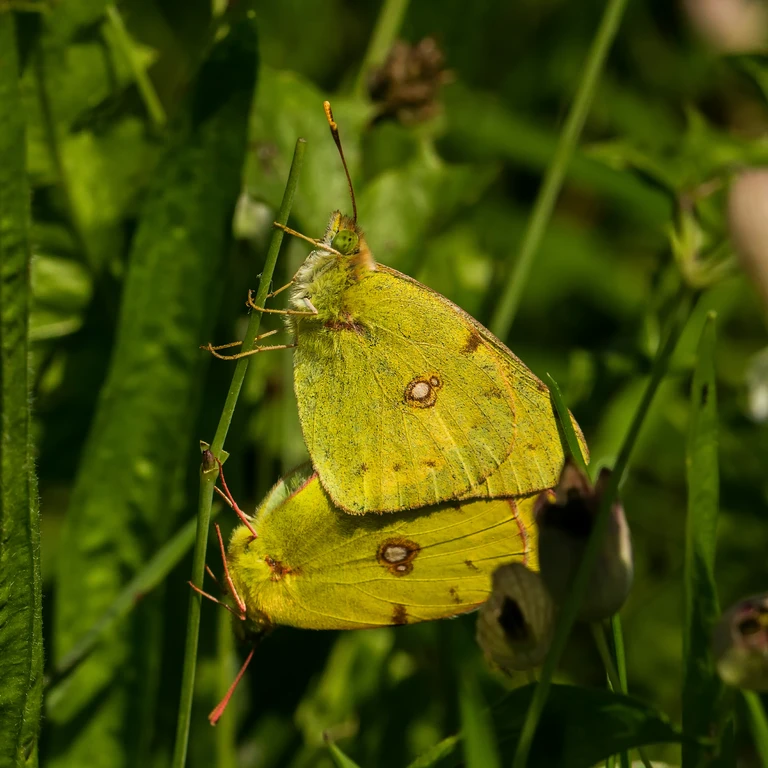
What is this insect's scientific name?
Colias croceus
